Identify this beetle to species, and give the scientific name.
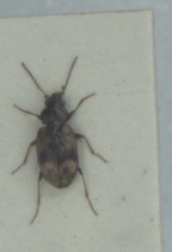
Bembidion semipunctatum
